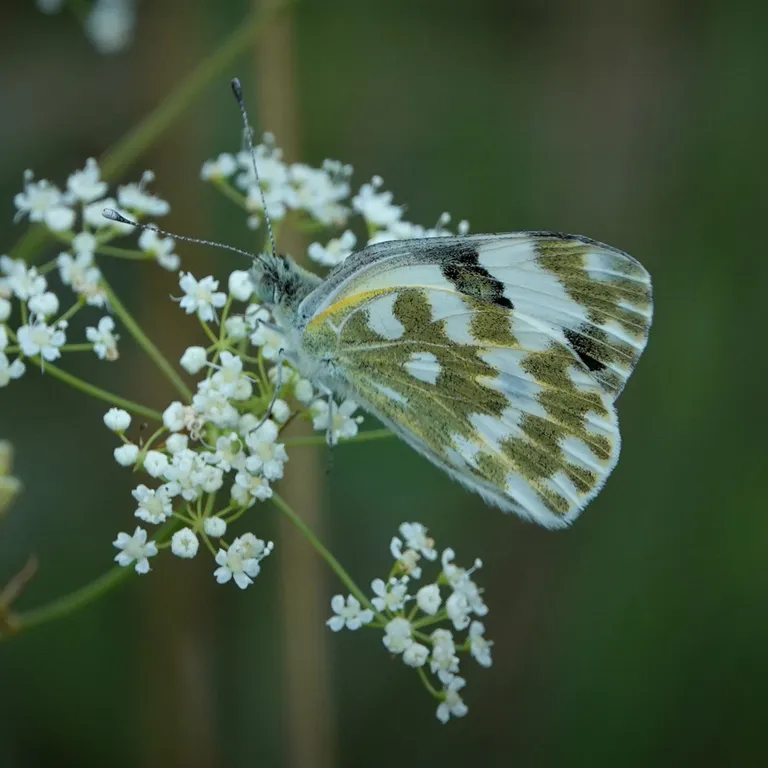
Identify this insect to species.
Pontia edusa
